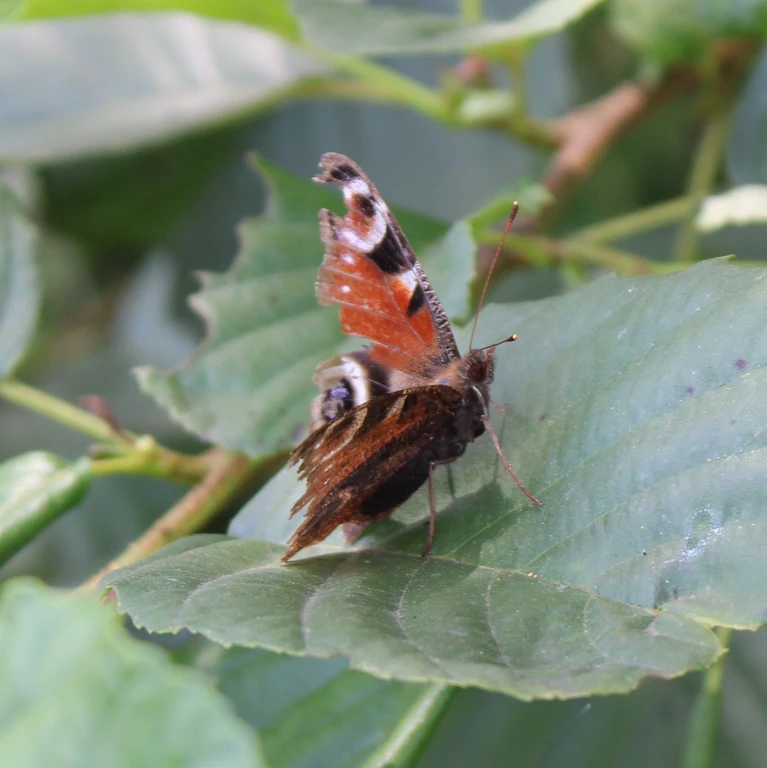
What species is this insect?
Aglais io
